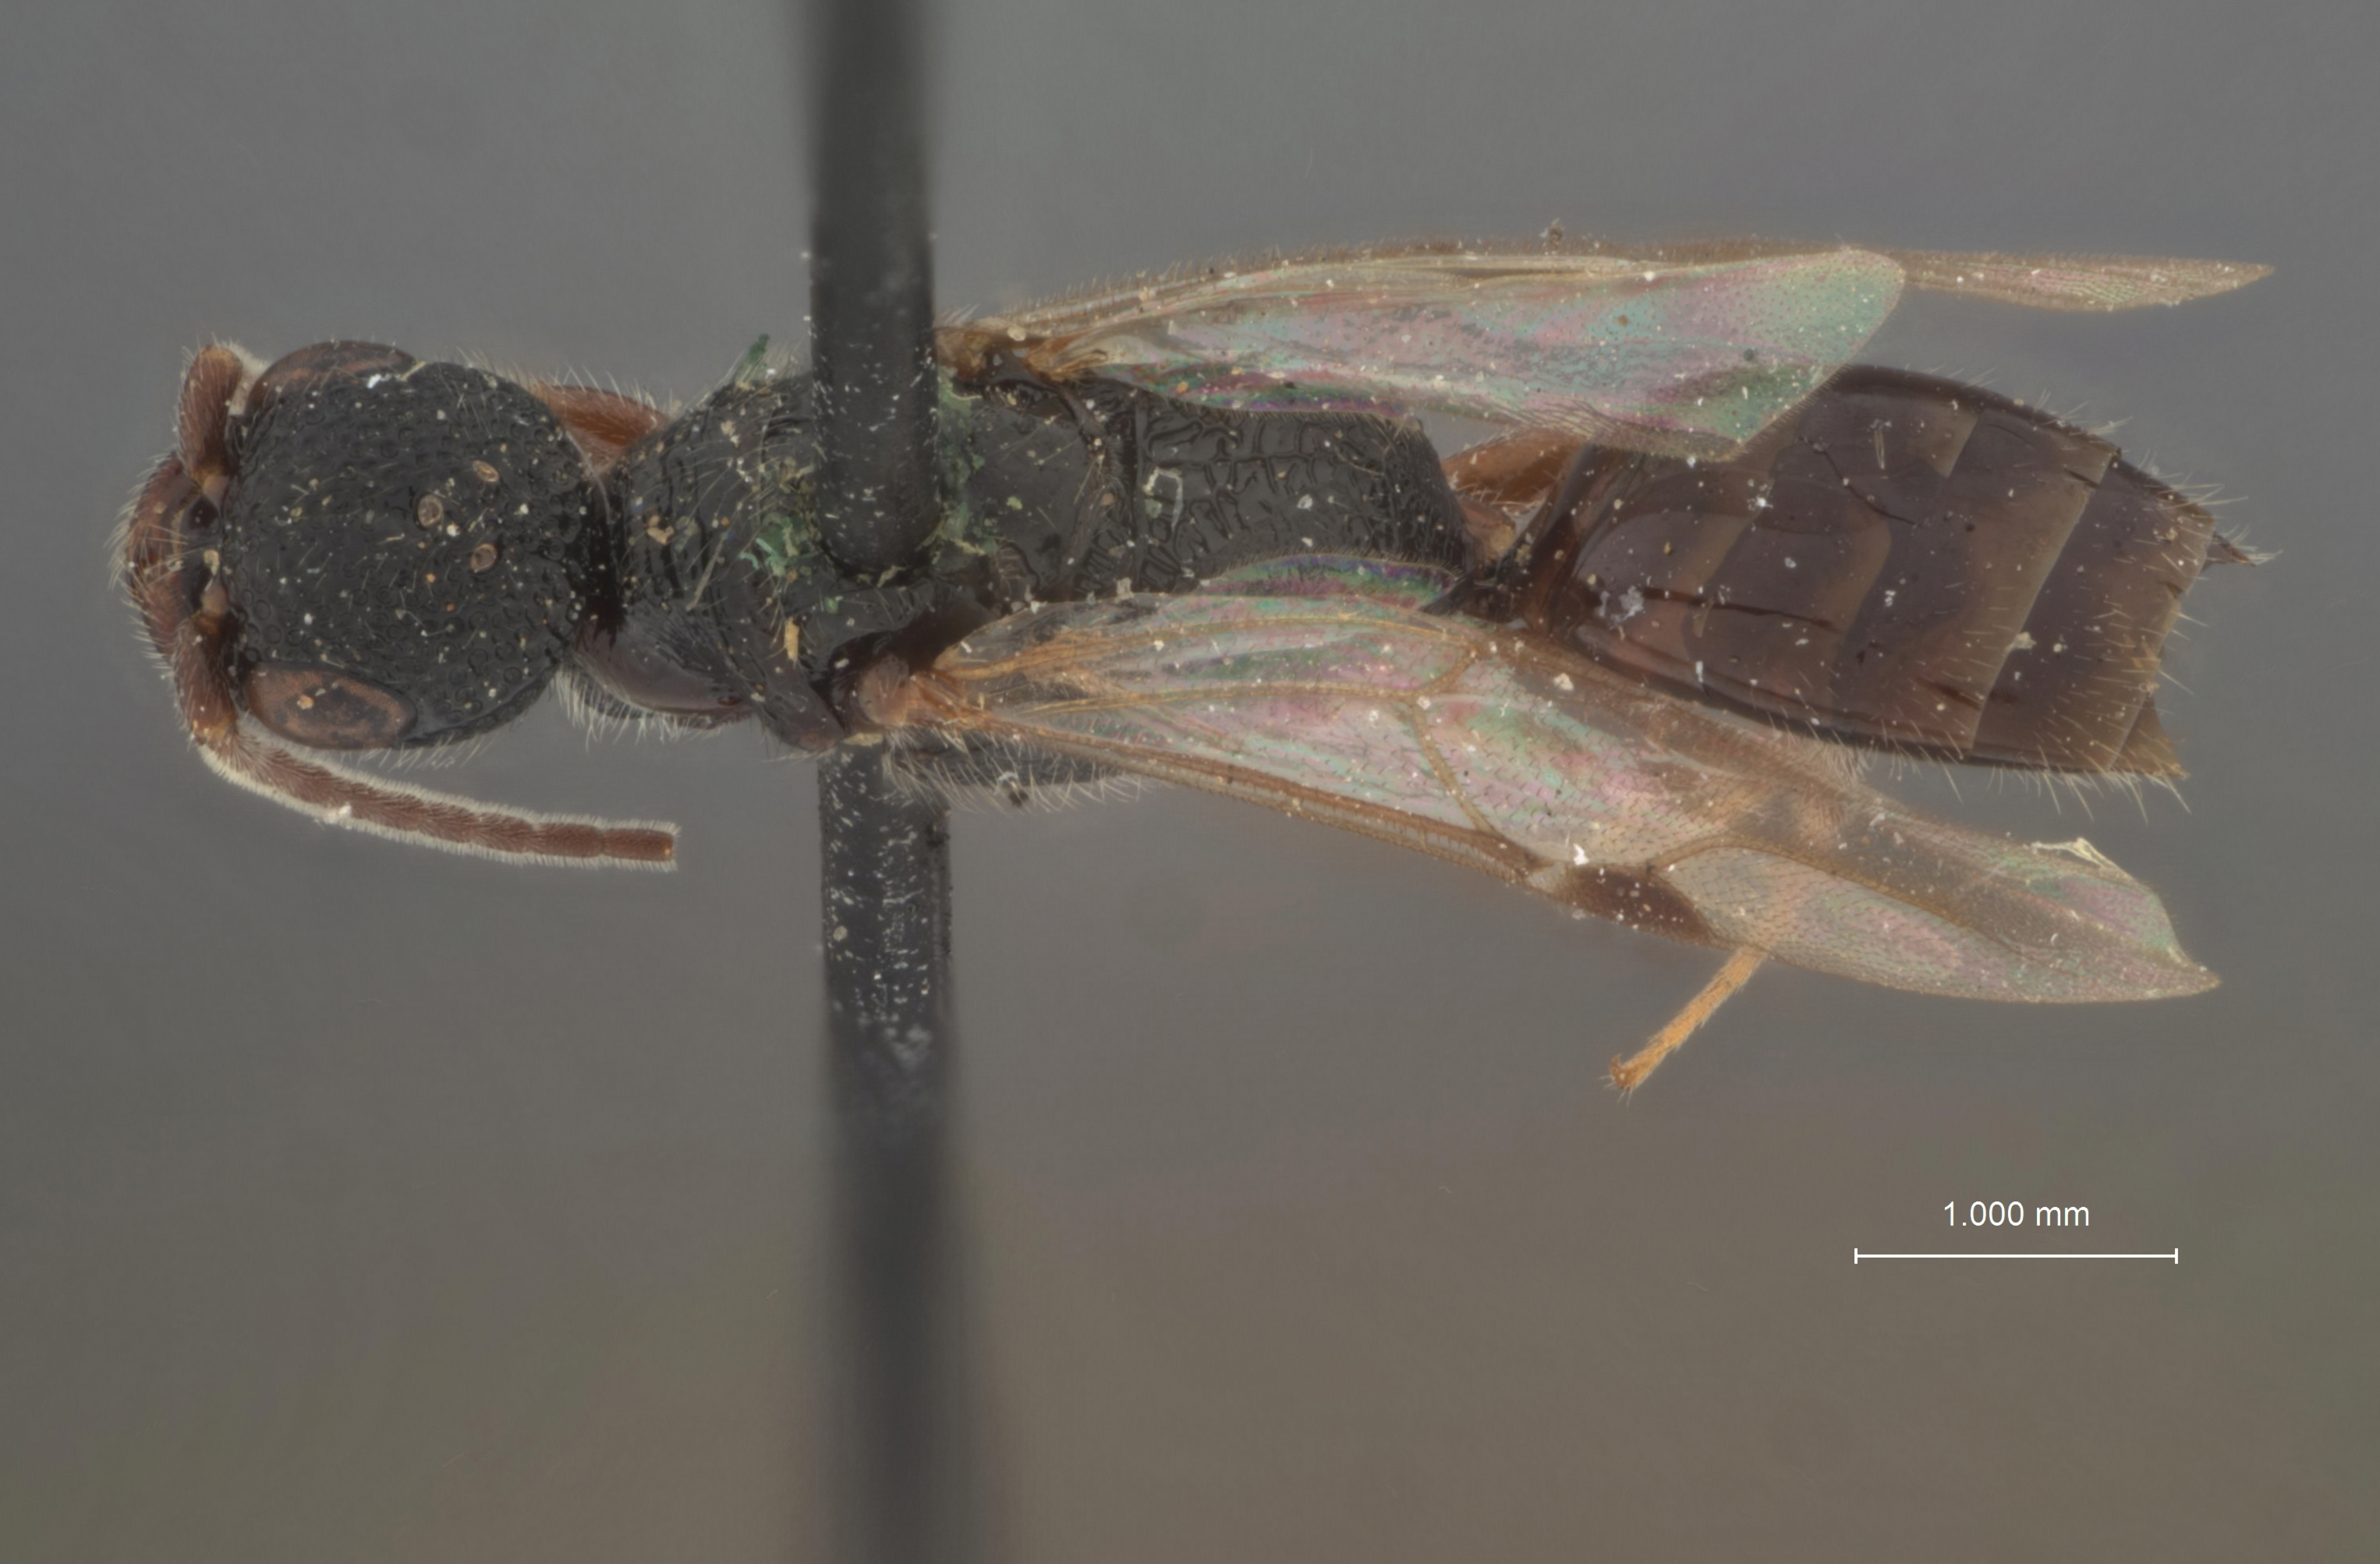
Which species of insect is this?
Pristocera cockerelli
